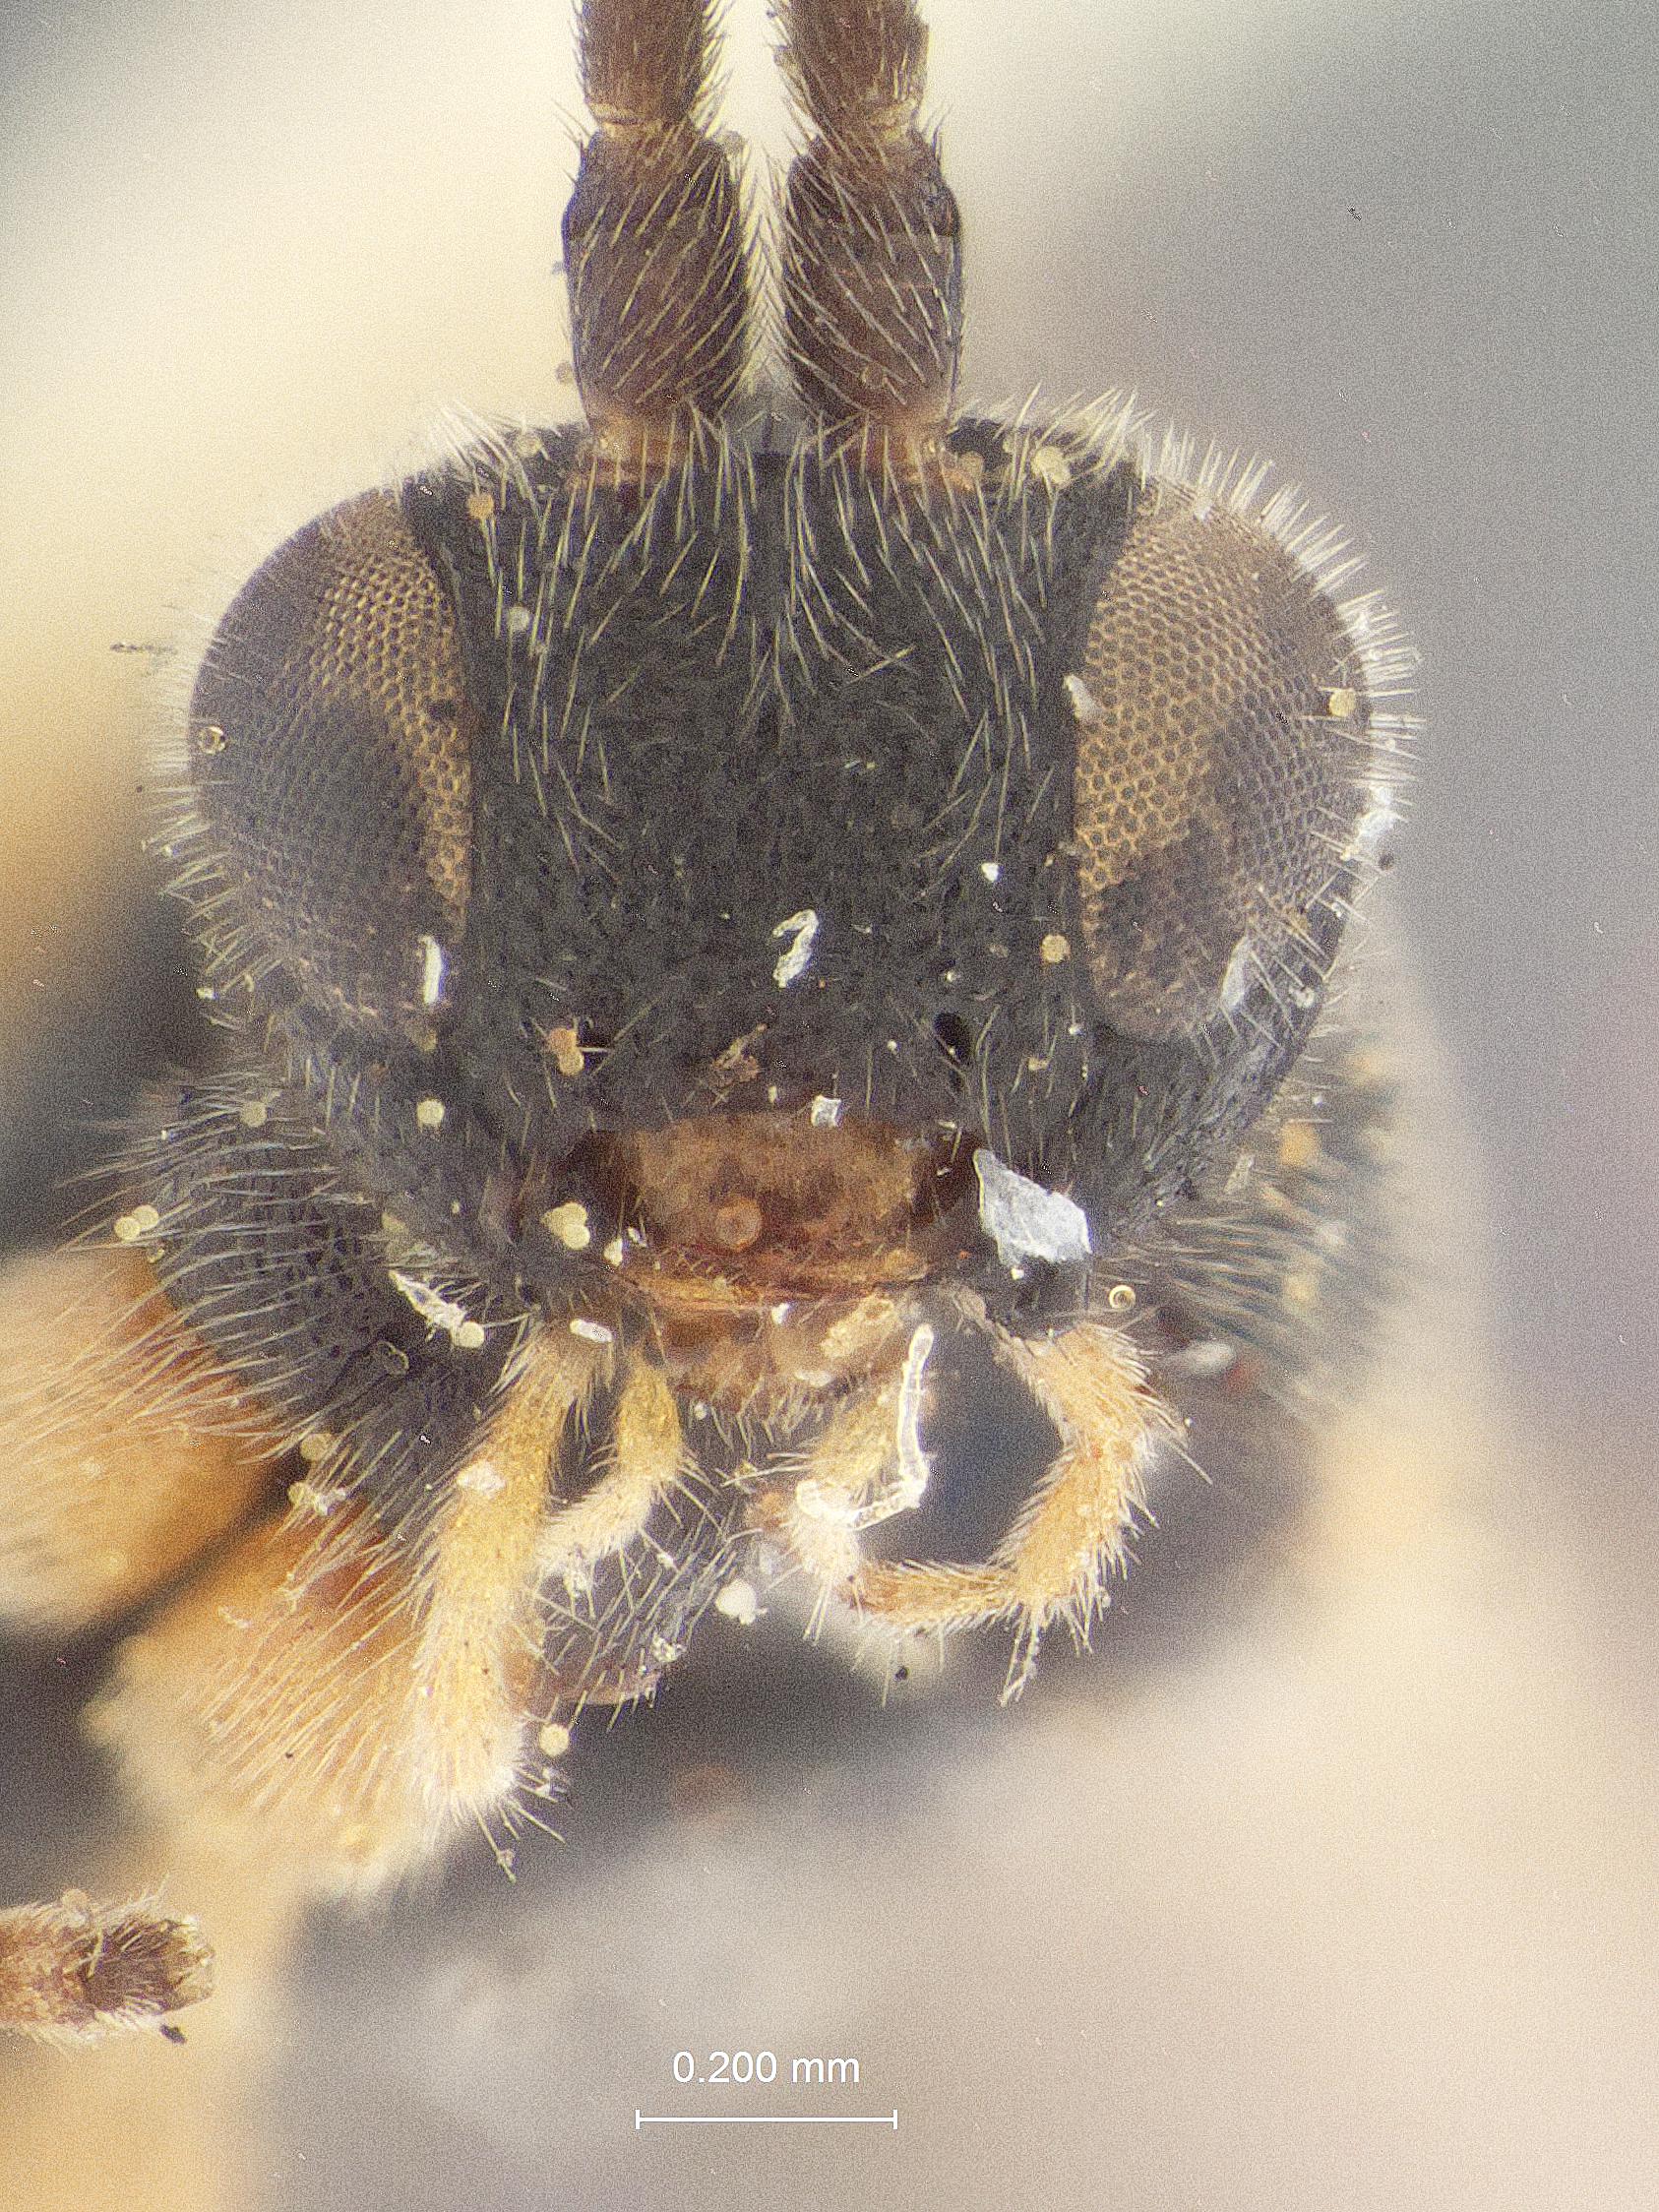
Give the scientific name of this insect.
Microgaster solidaginis
